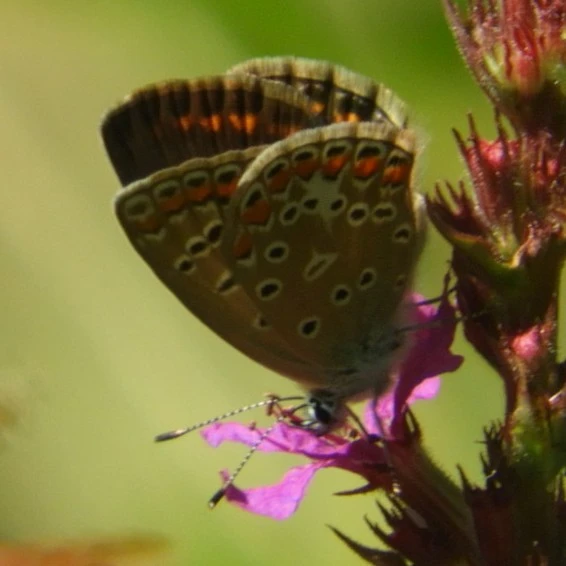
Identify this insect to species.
Polyommatus icarus
